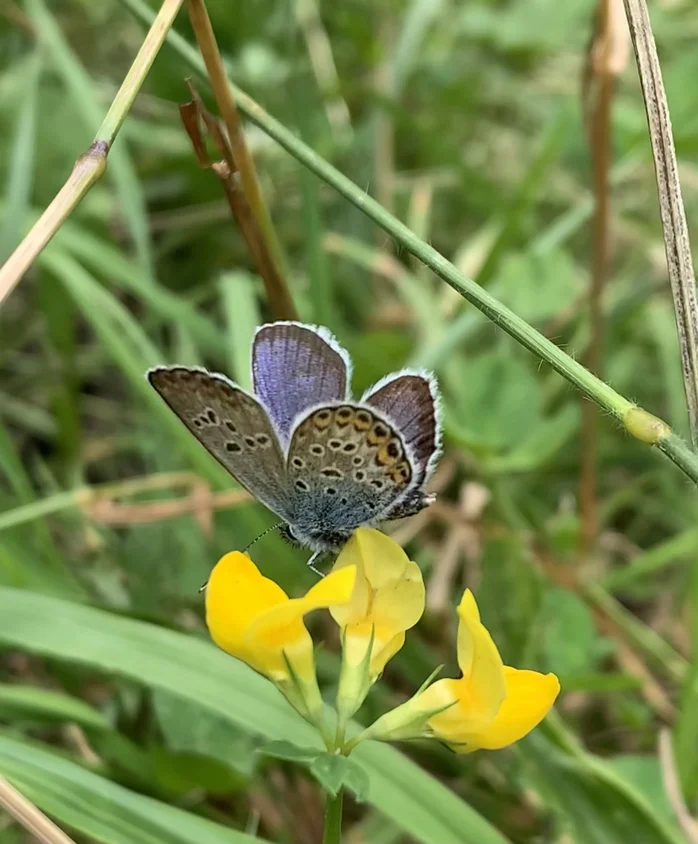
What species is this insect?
Plebejus argus
